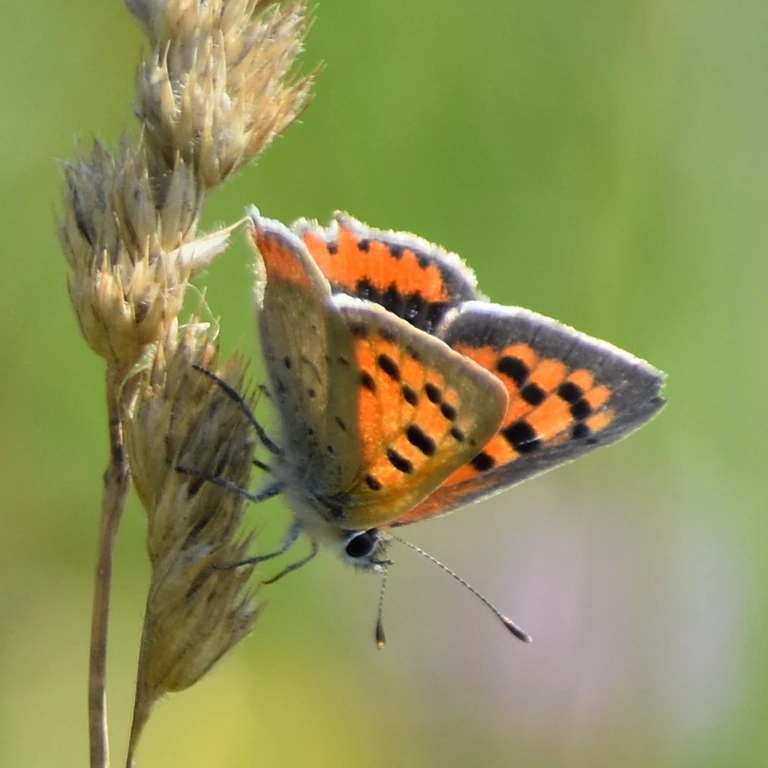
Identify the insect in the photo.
Lycaena phlaeas
